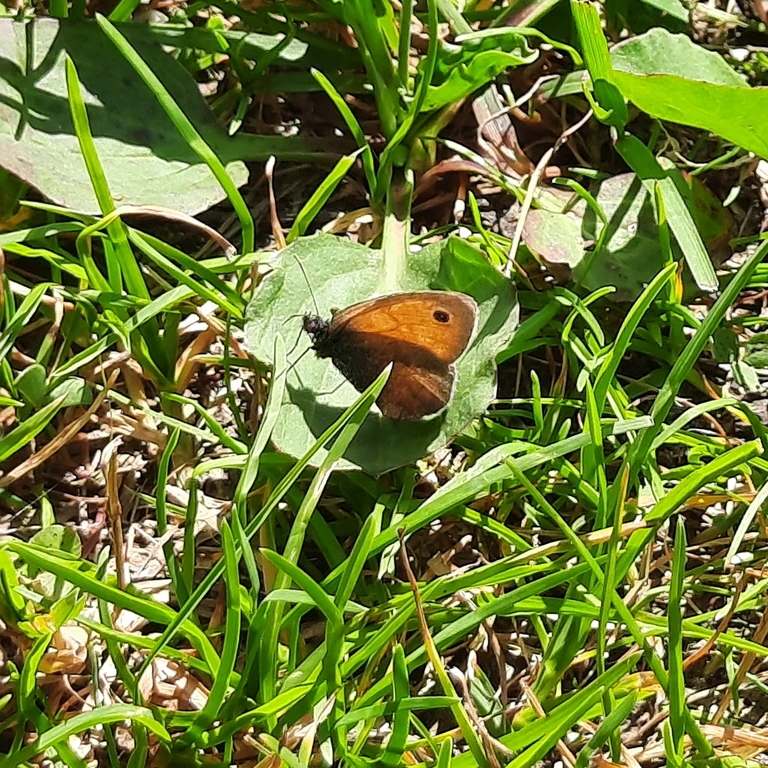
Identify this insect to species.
Coenonympha pamphilus
